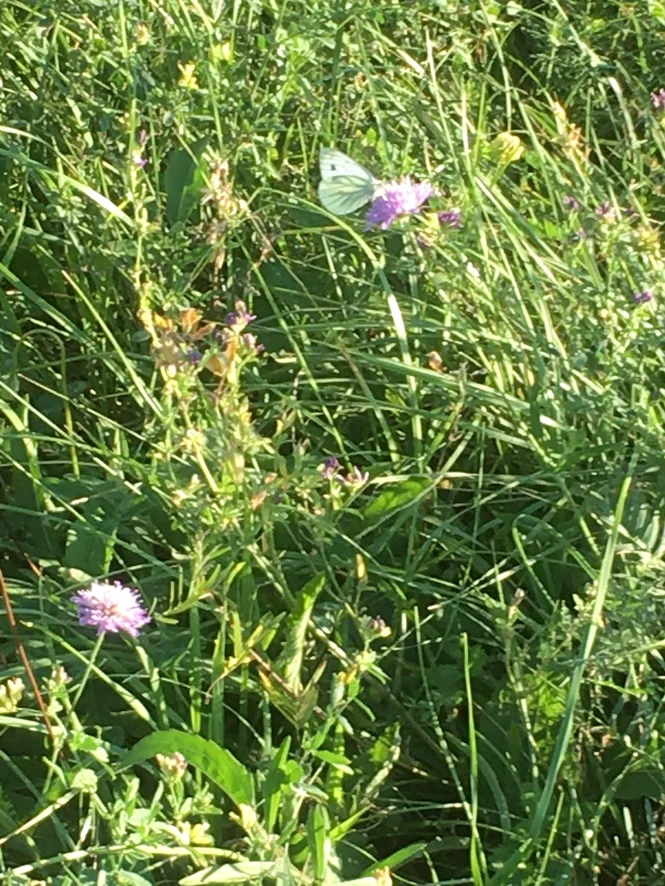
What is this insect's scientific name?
Pieris napi
